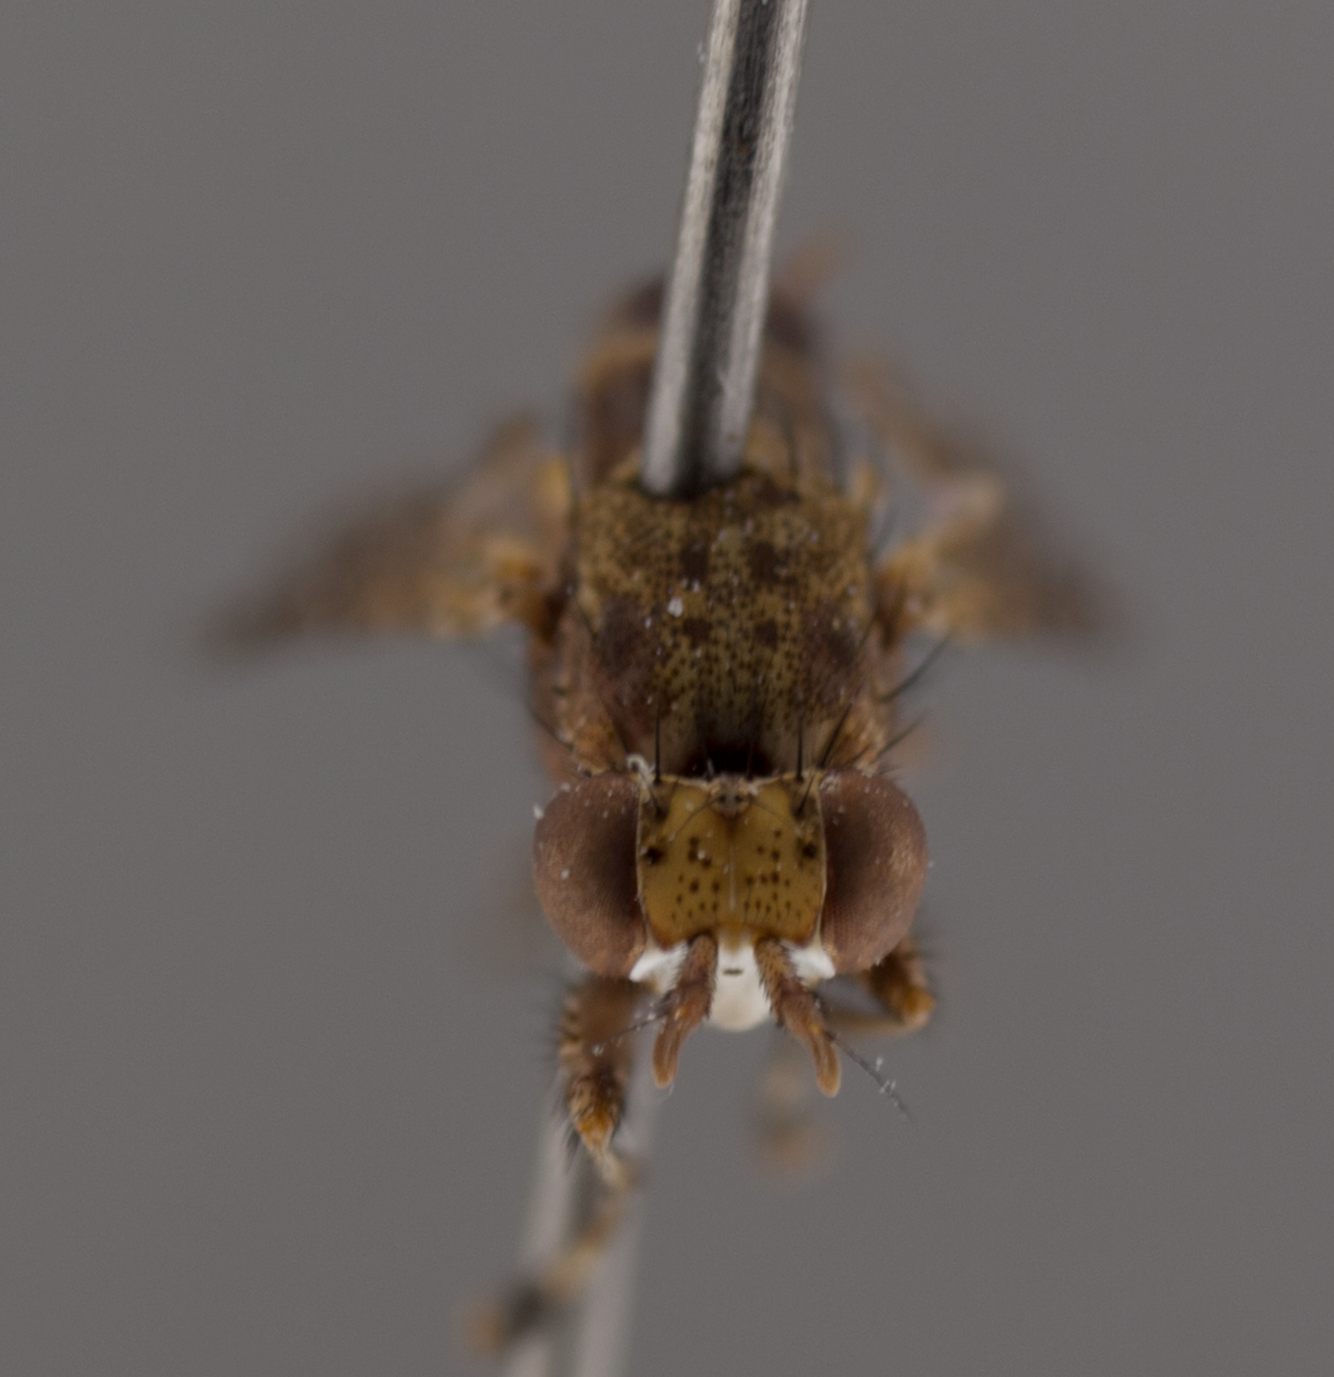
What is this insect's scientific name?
Dictya behrmani
